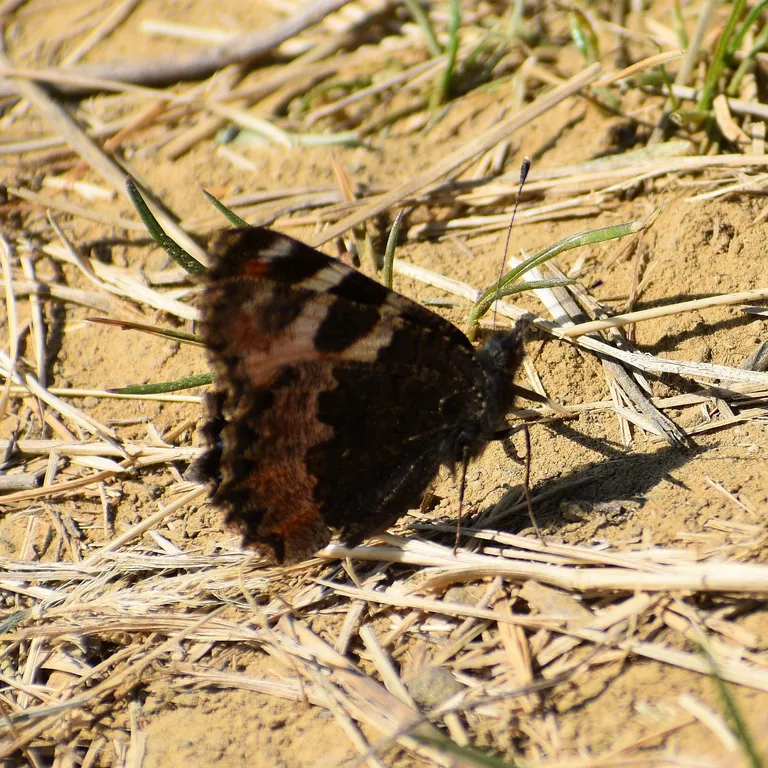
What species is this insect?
Aglais urticae
